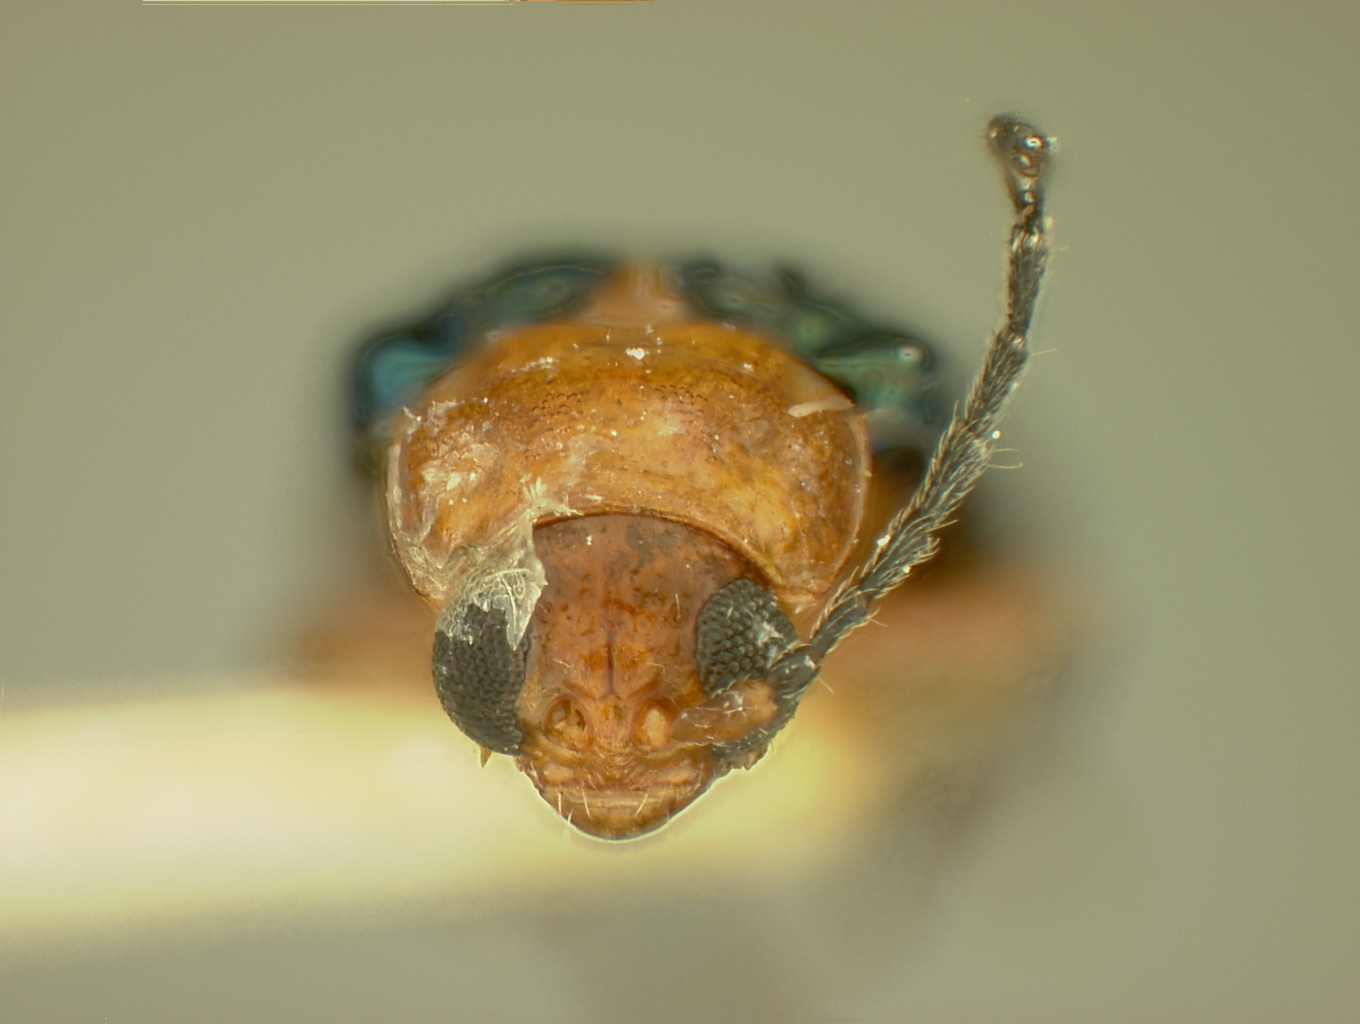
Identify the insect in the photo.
Hemilactica clara
